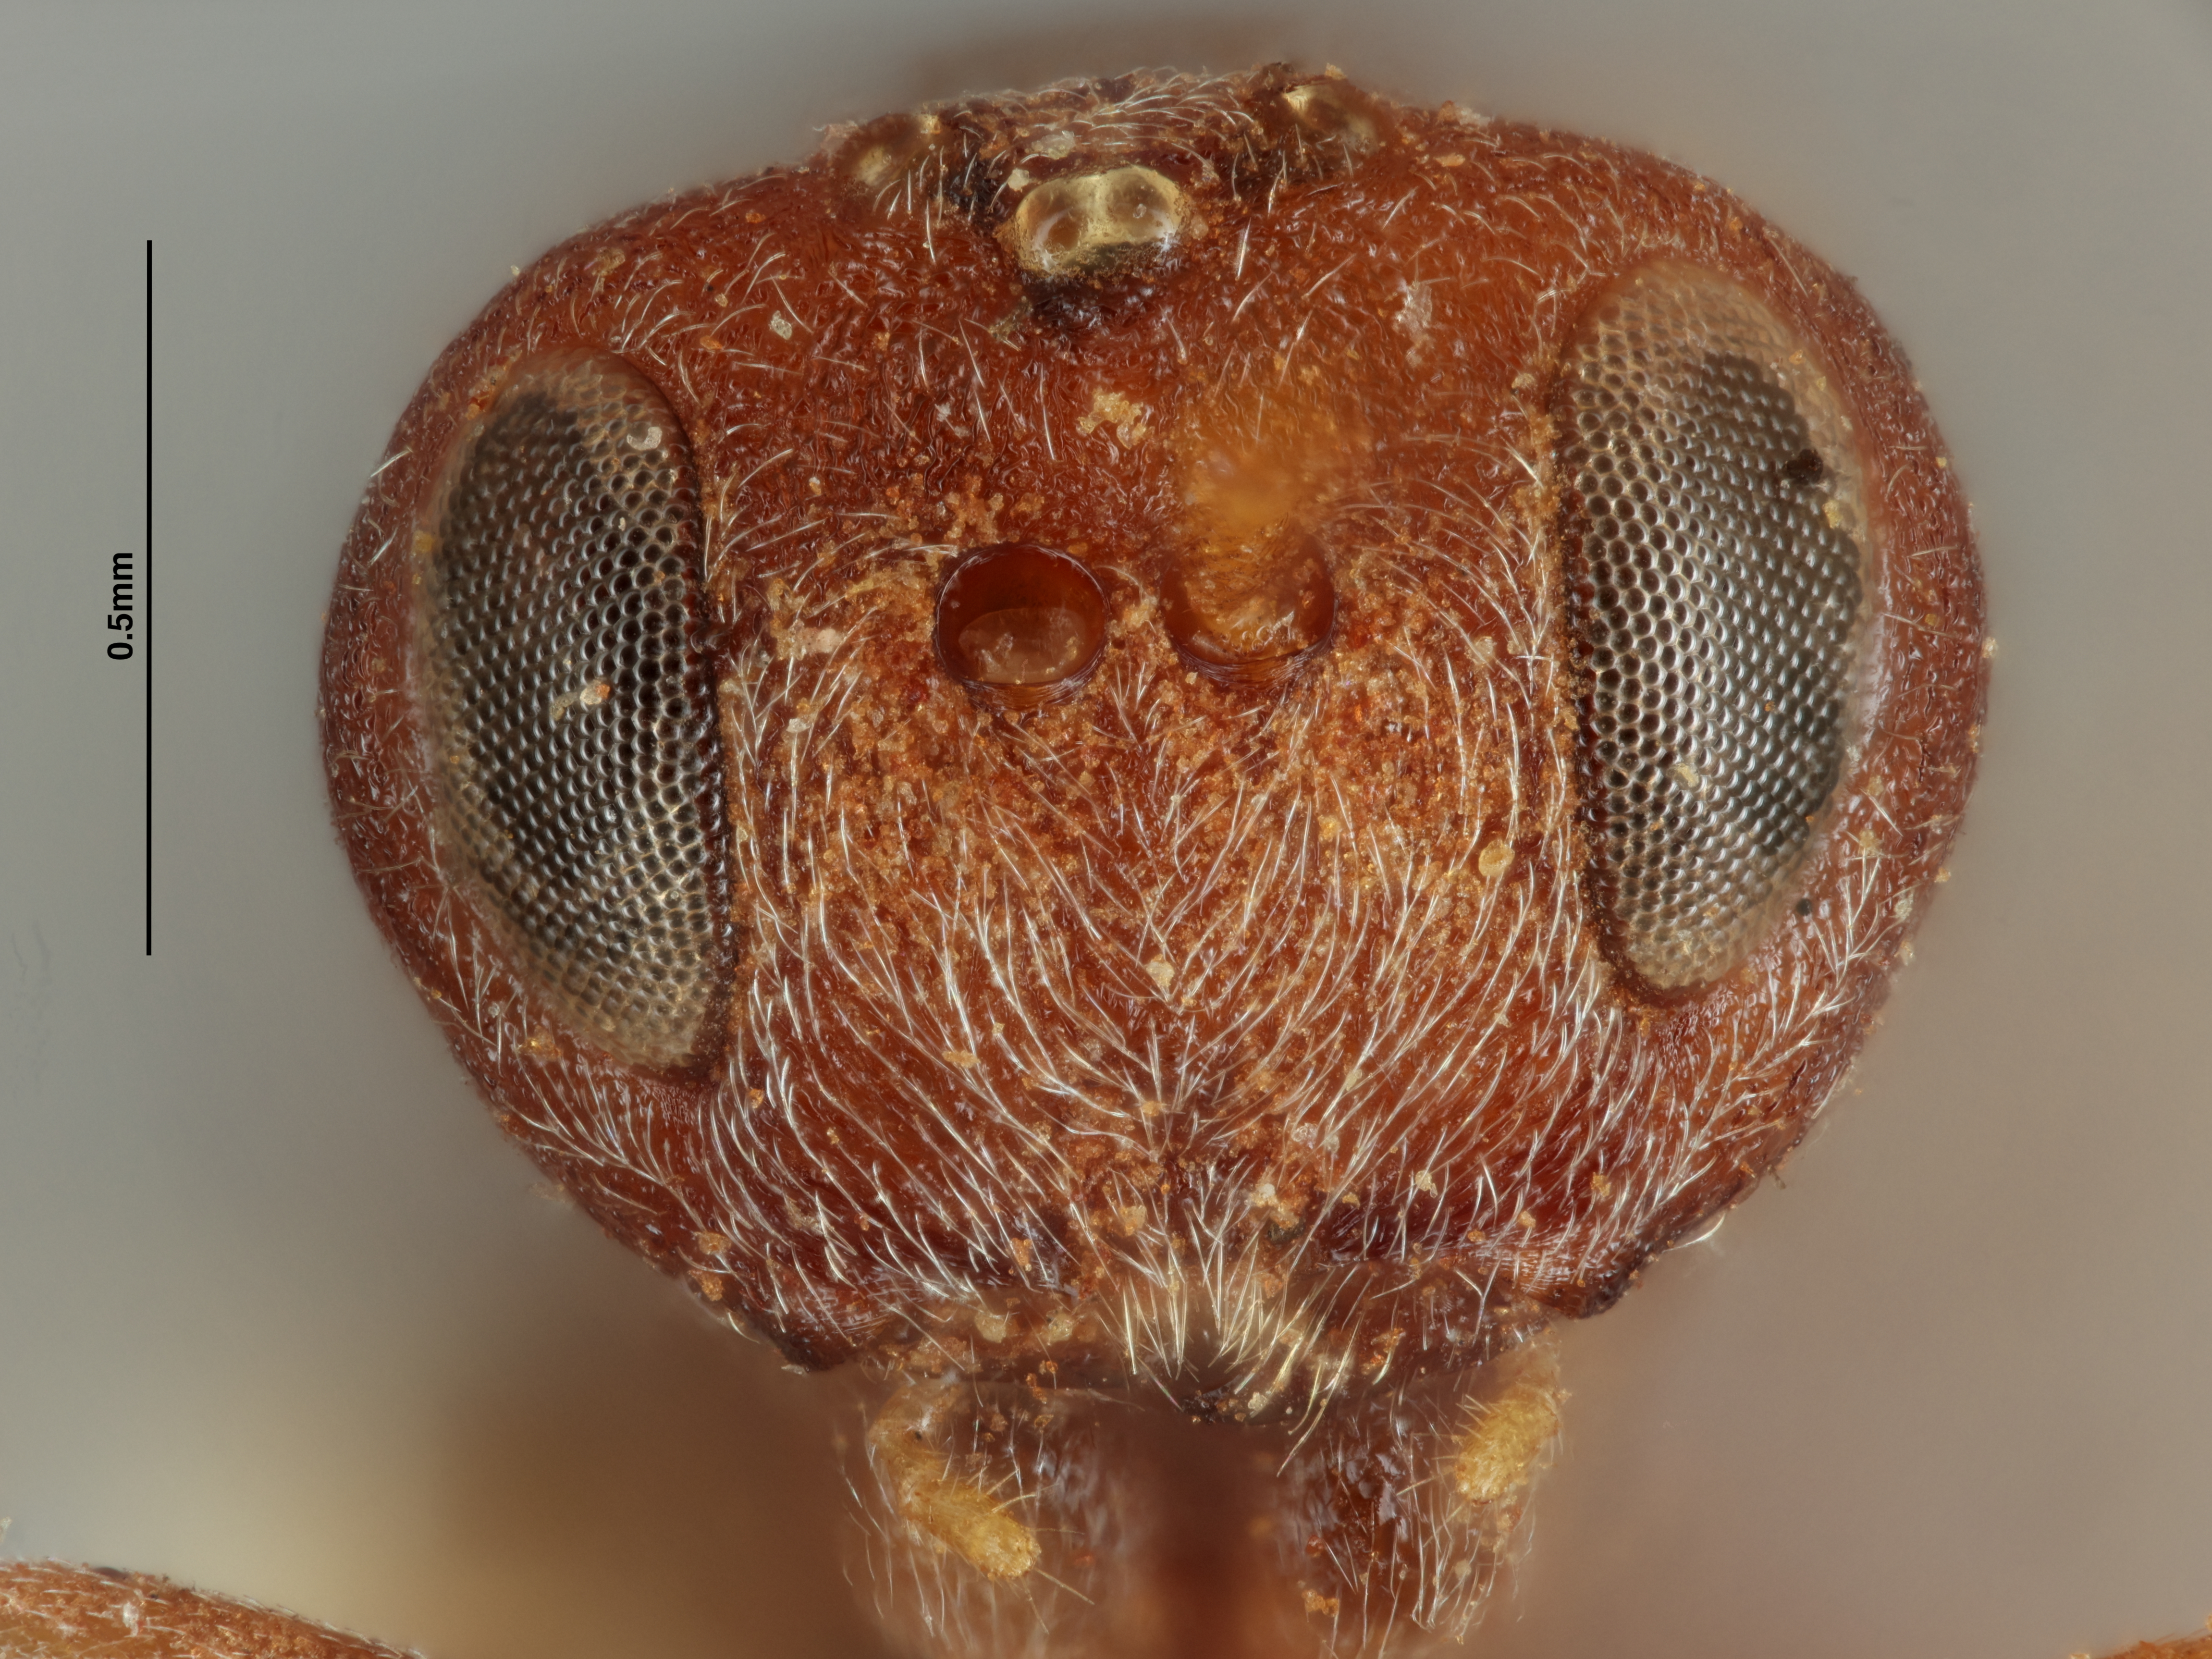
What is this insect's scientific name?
Andricus montezumus
